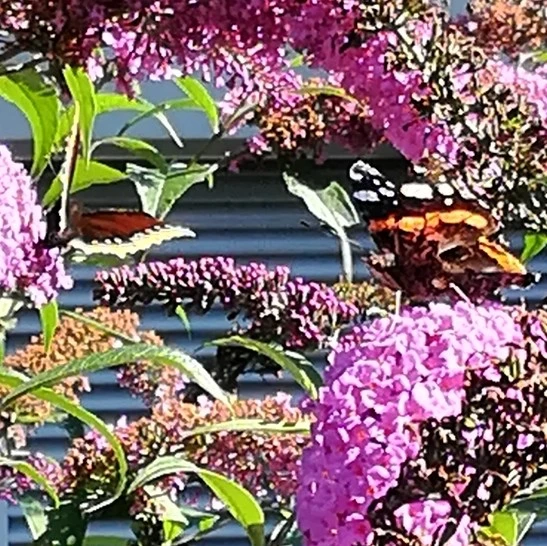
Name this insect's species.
Vanessa atalanta
